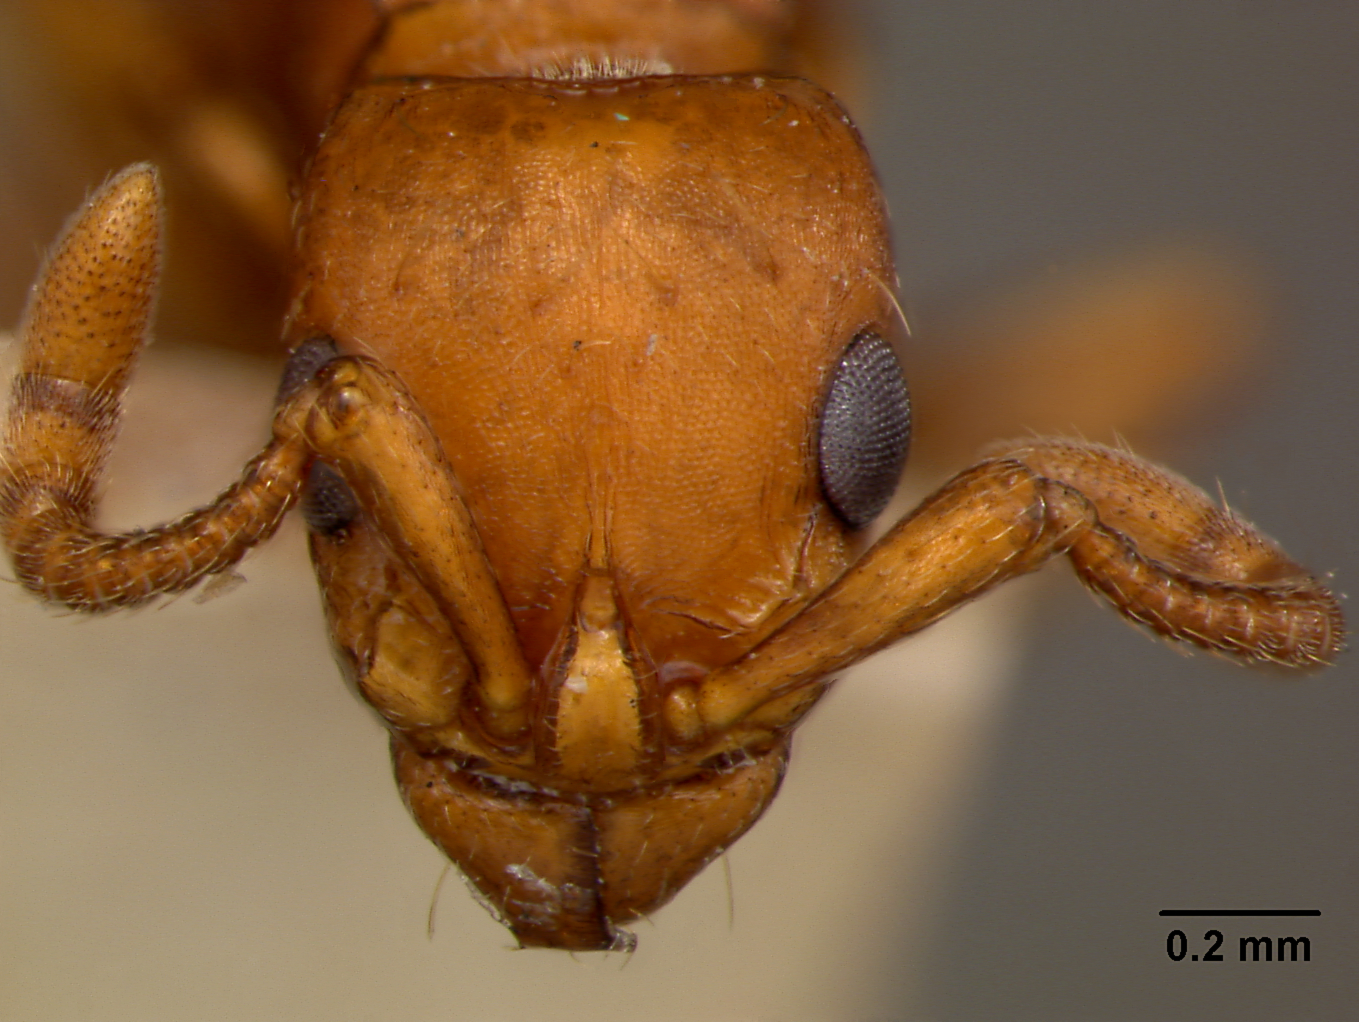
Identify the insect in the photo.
Phyracaces scrutator
